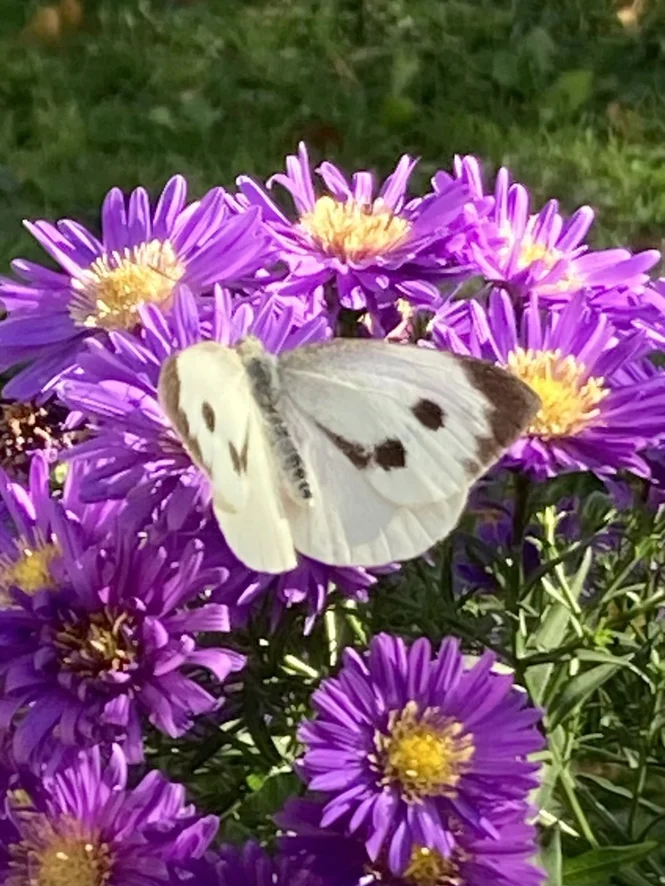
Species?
Pieris brassicae
